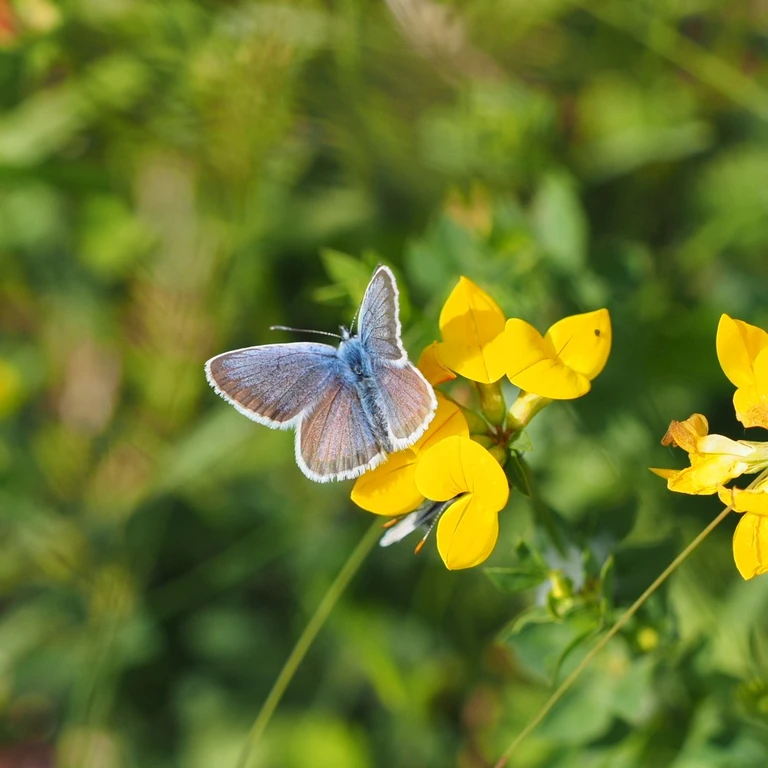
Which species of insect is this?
Plebejus argus
